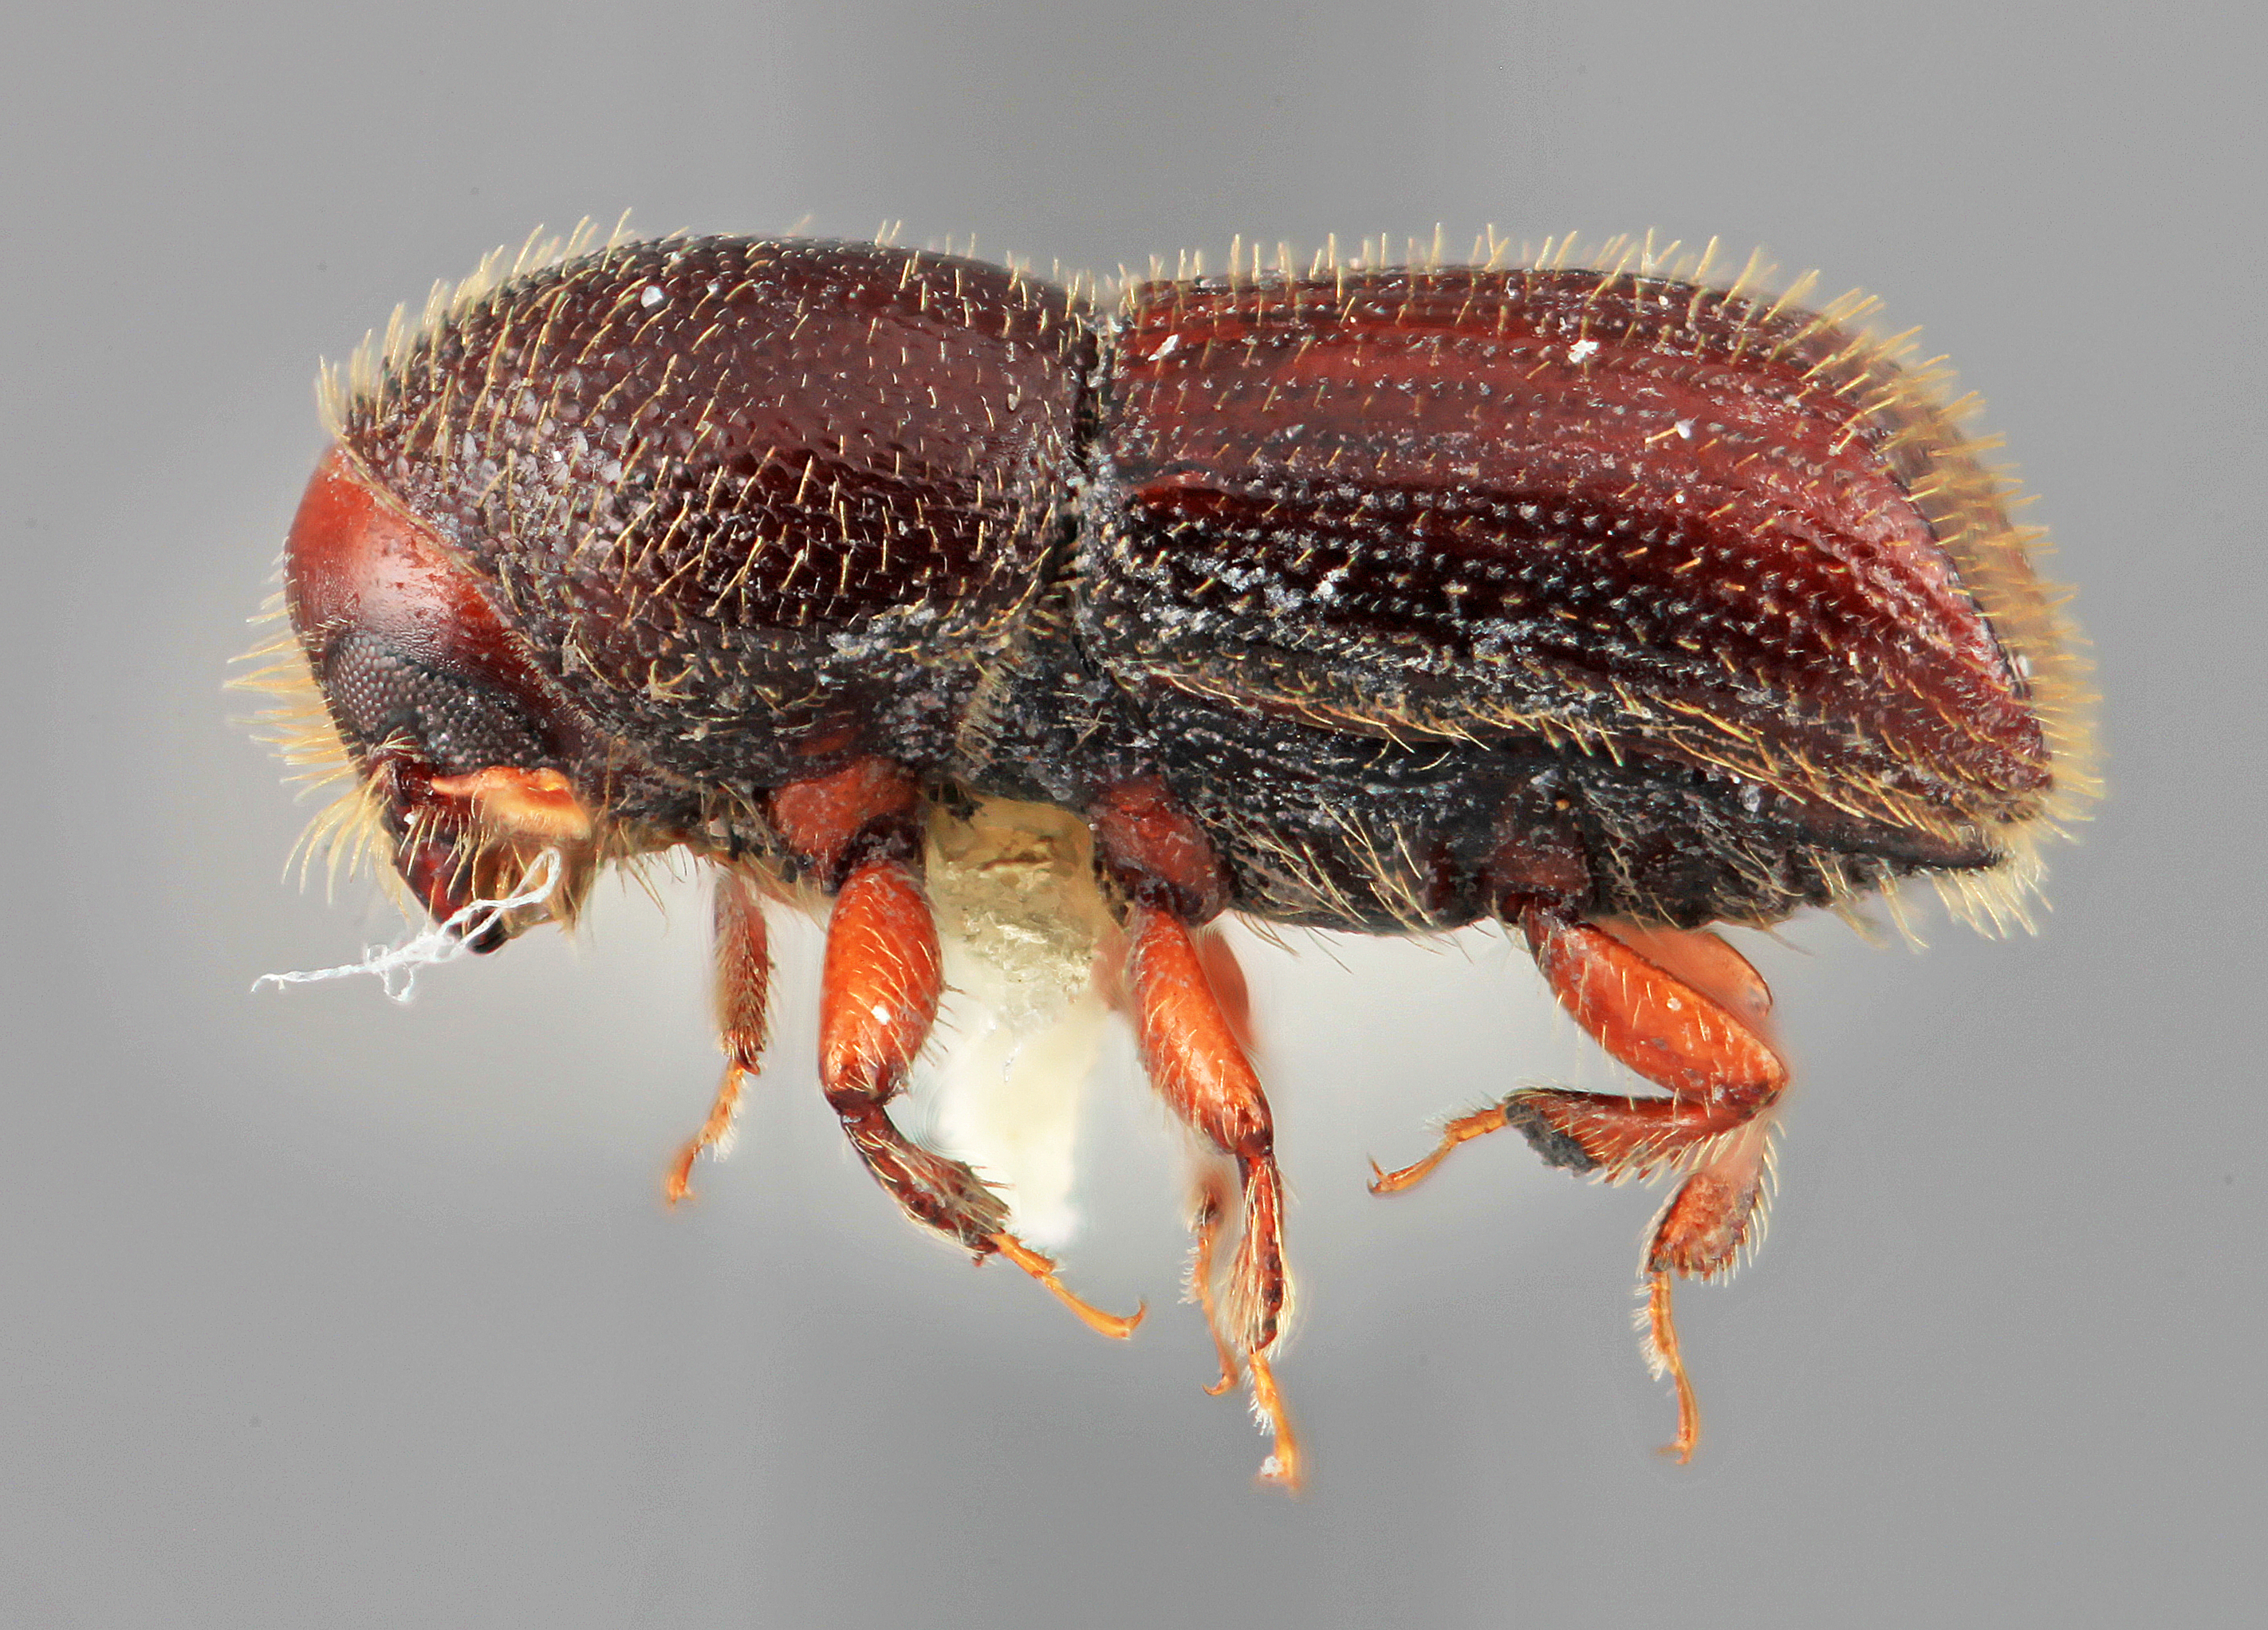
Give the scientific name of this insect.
Dendrocranulus diversus
